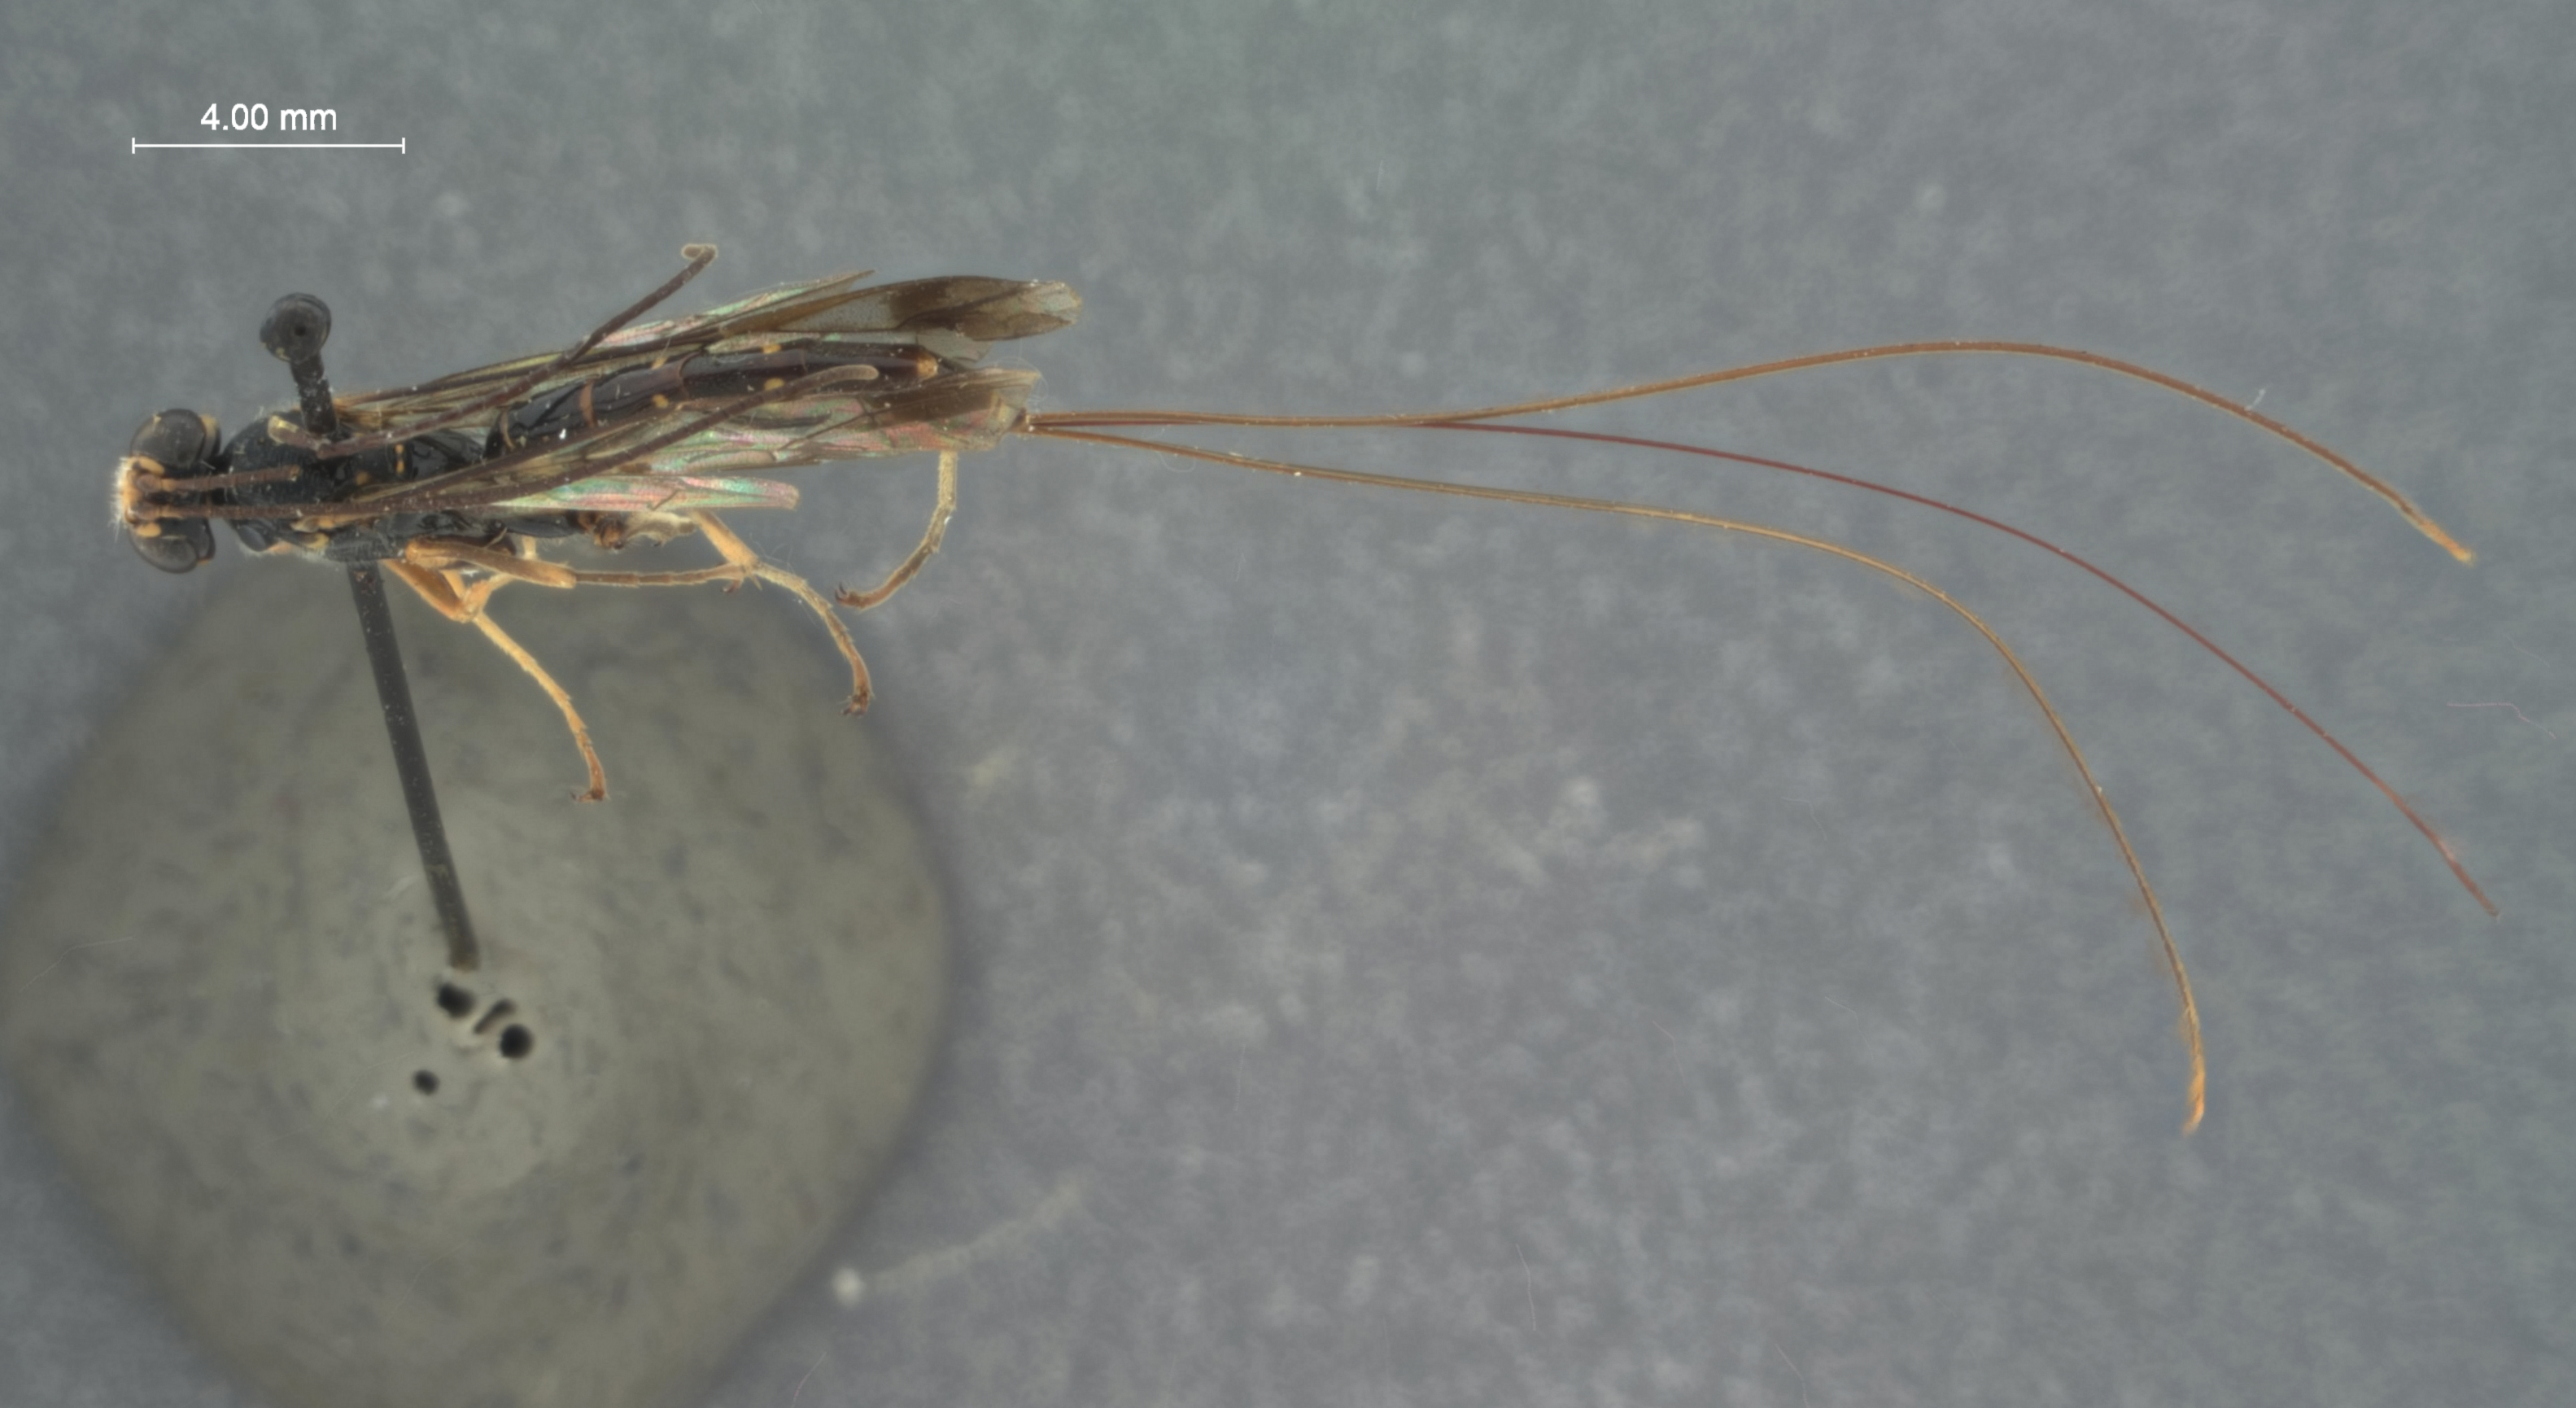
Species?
Myllenyxis rugella
